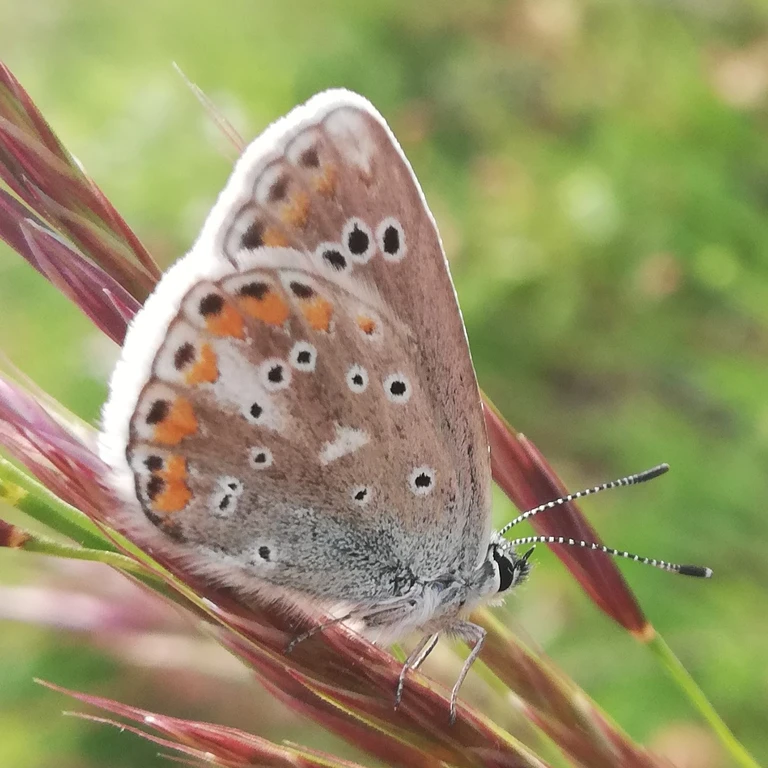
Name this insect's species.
Polyommatus dorylas
